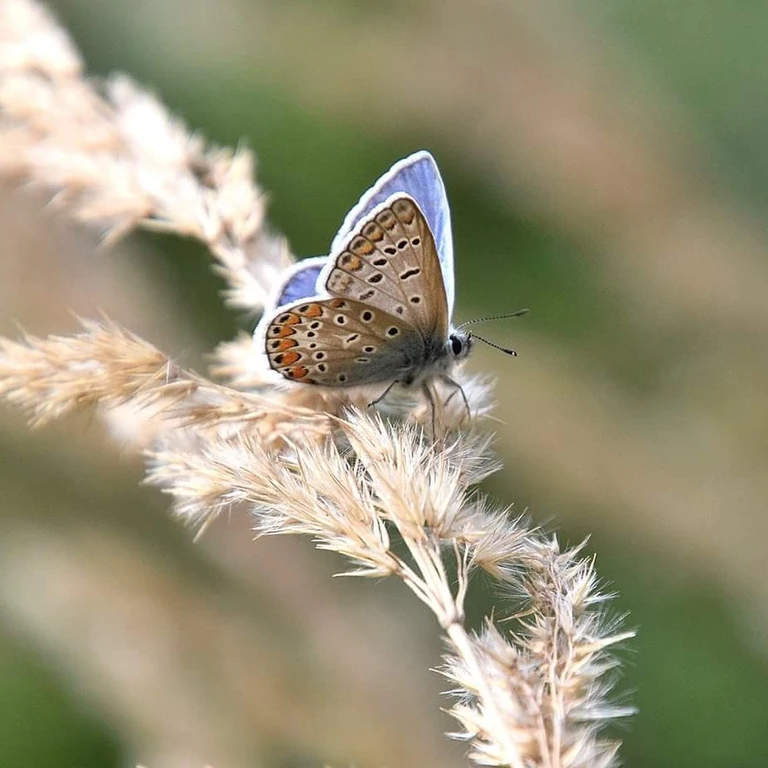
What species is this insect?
Polyommatus icarus
